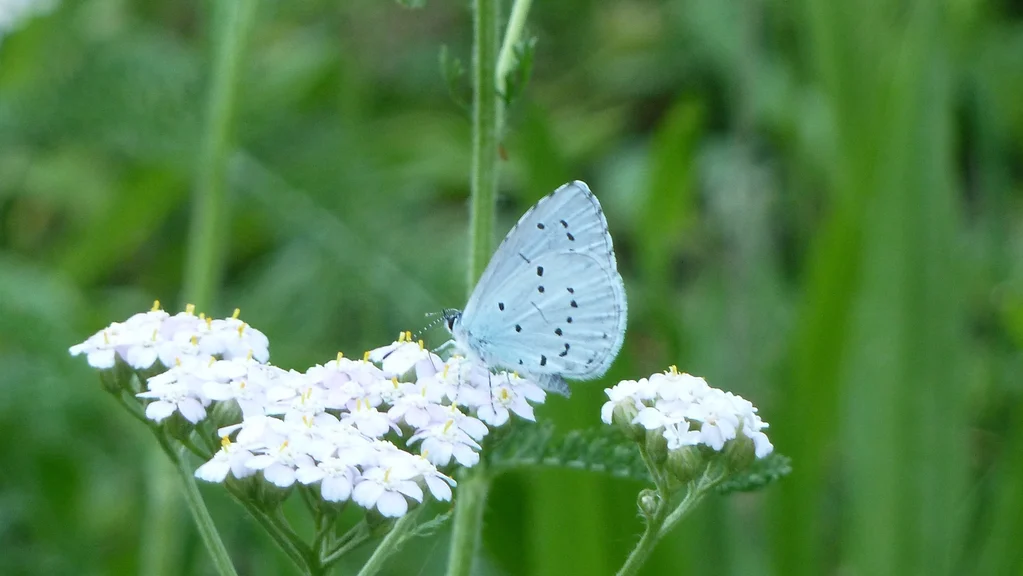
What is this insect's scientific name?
Celastrina argiolus
